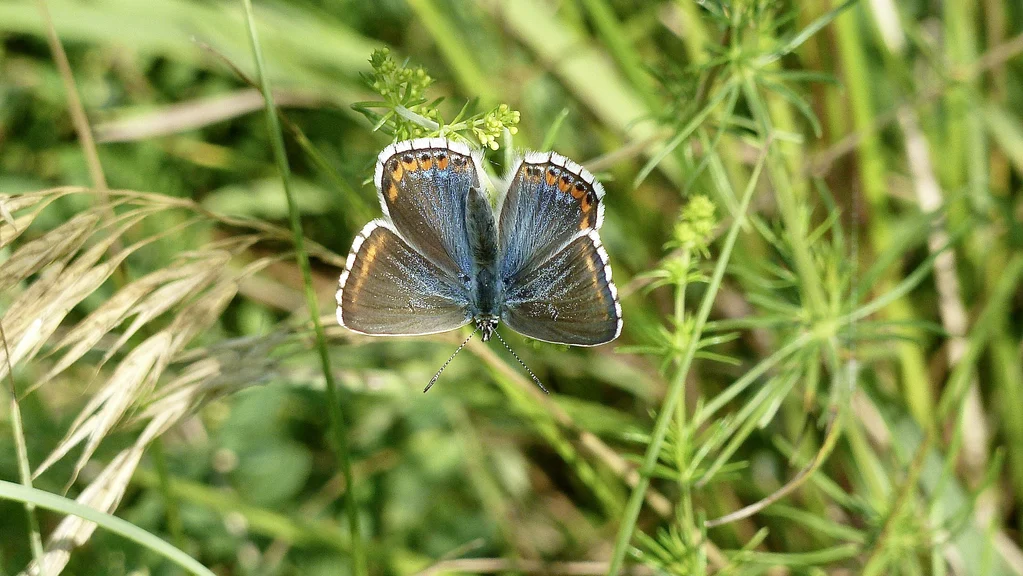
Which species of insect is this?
Lysandra bellargus
